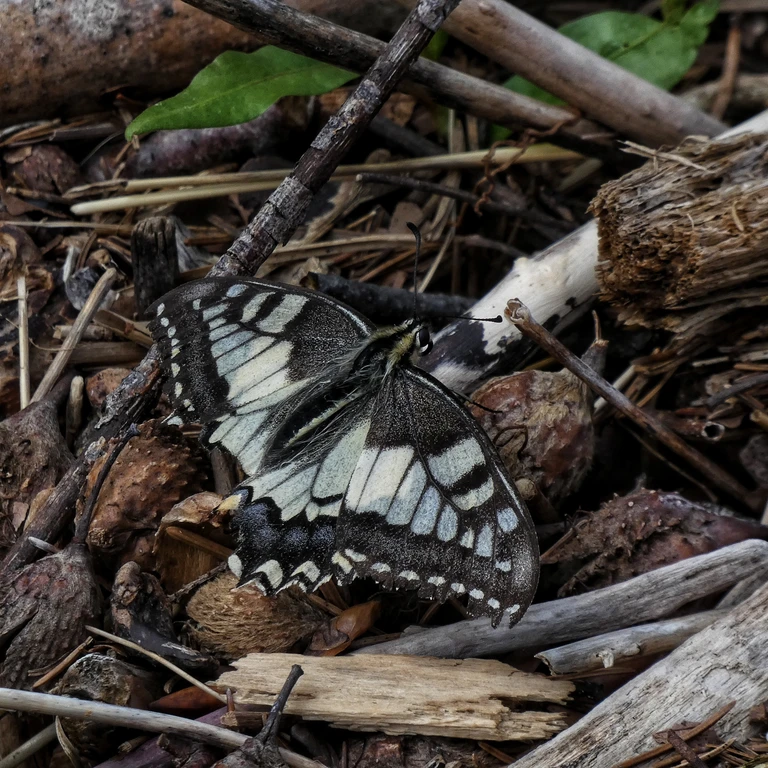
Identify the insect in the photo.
Papilio machaon
